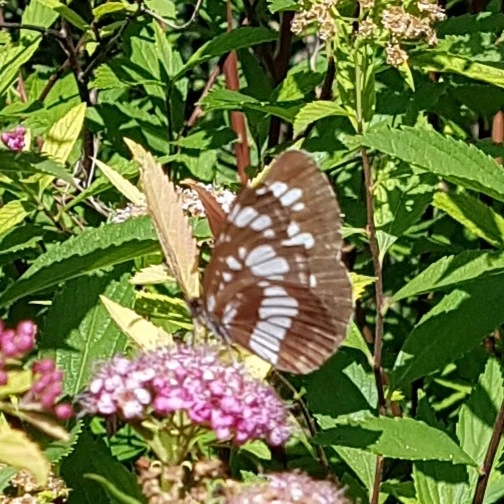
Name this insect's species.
Neptis rivularis
